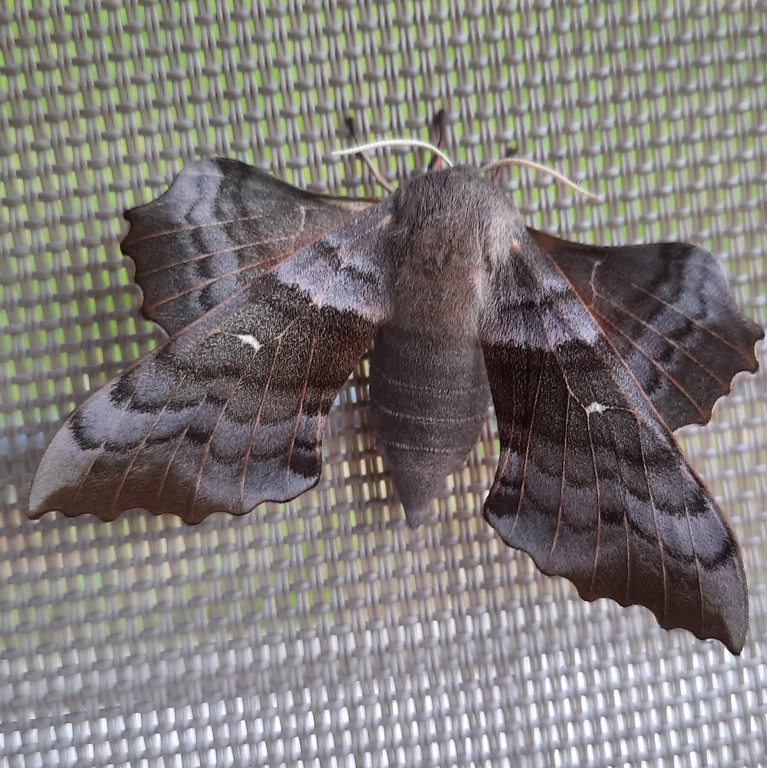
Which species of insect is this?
Laothoe populi
